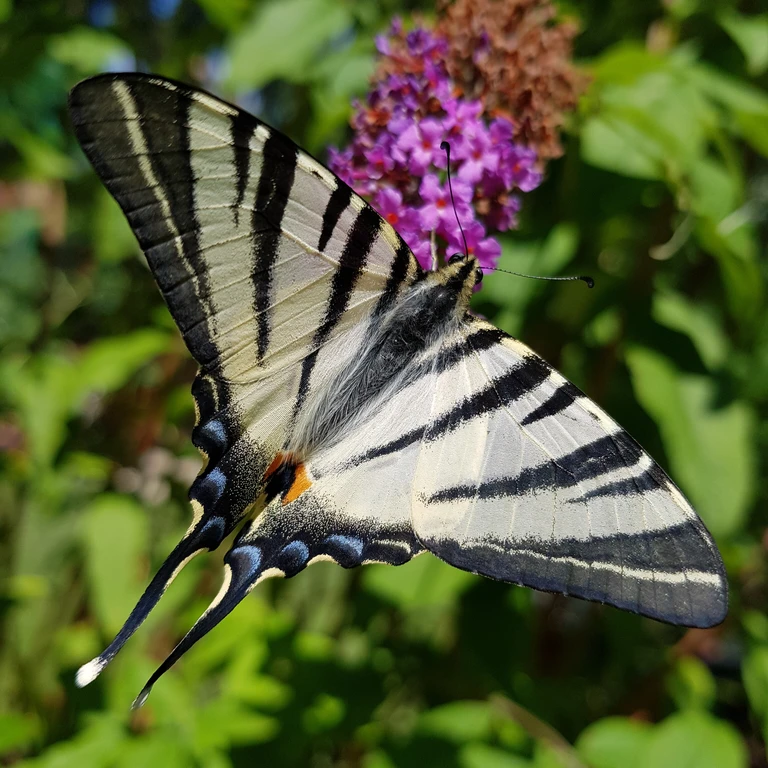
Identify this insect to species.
Iphiclides podalirius
